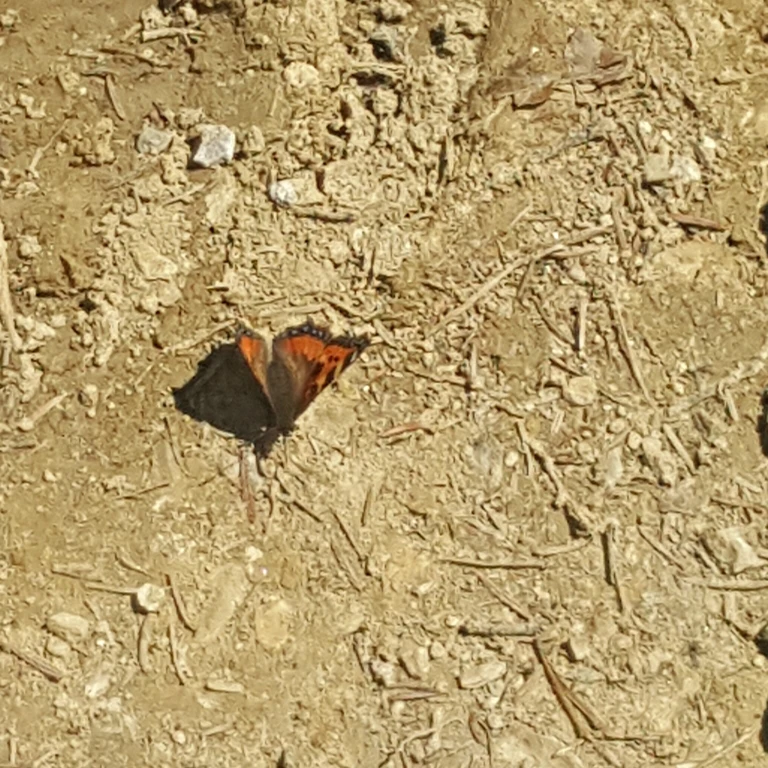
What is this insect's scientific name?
Aglais urticae
